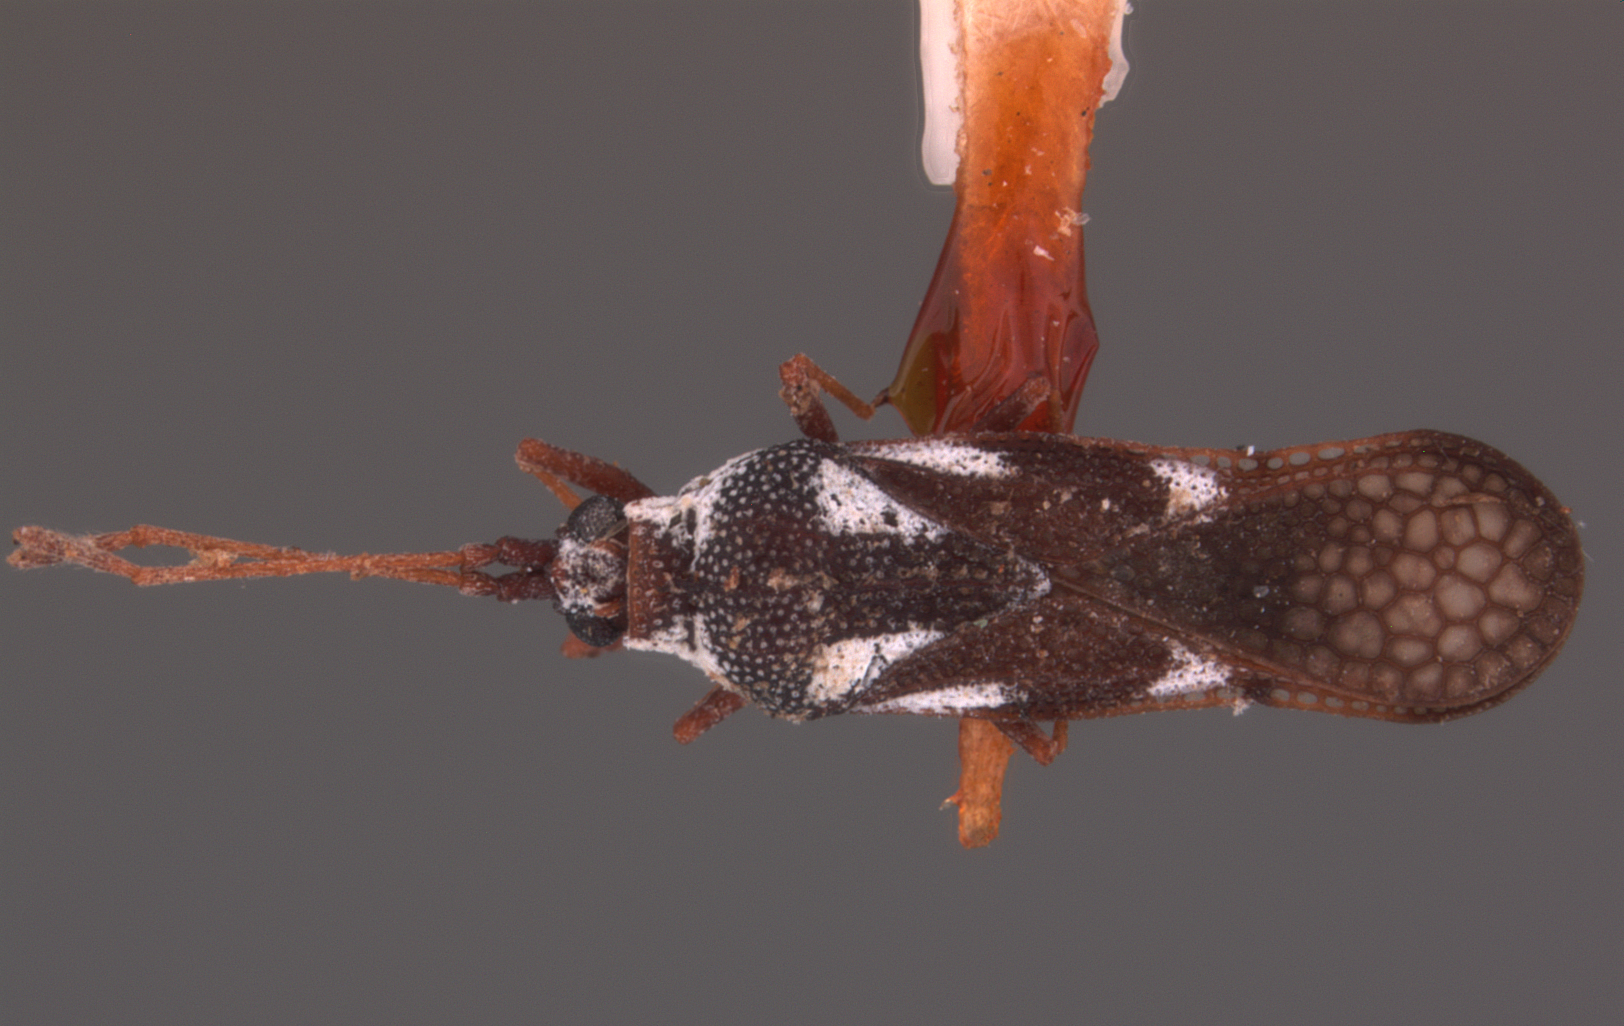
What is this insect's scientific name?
Perissonemia illustris
